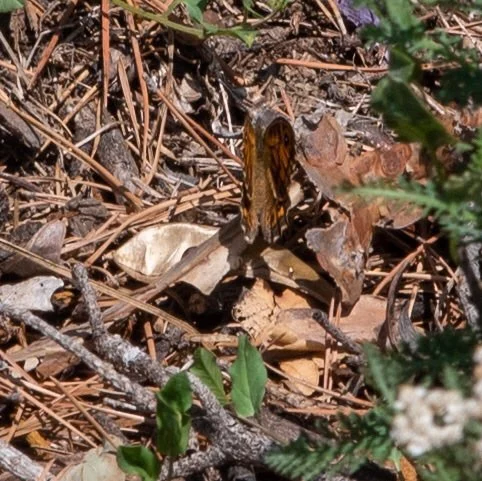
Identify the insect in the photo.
Lasiommata megera (also Pararge megera)
